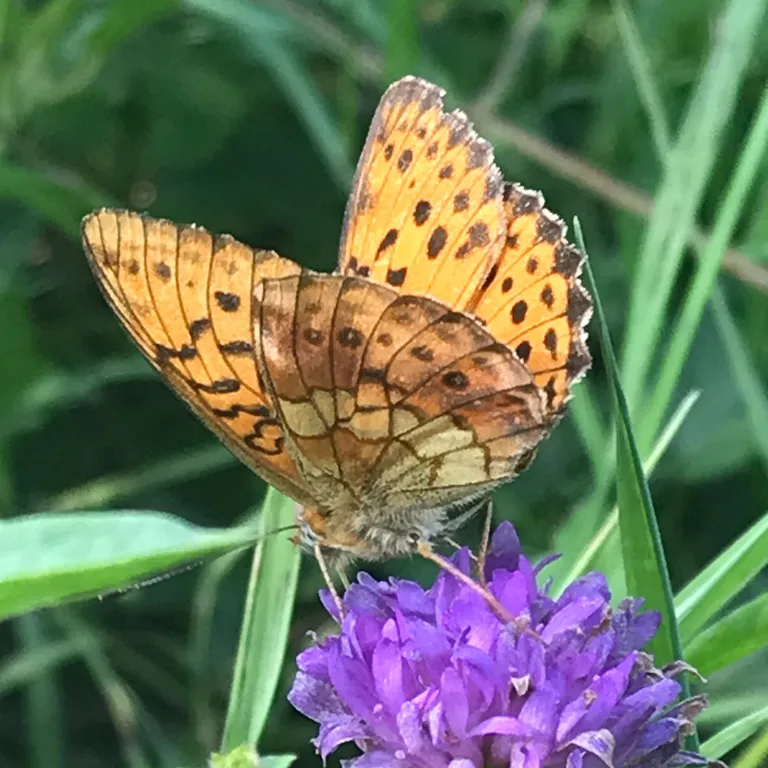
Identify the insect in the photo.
Brenthis daphne
